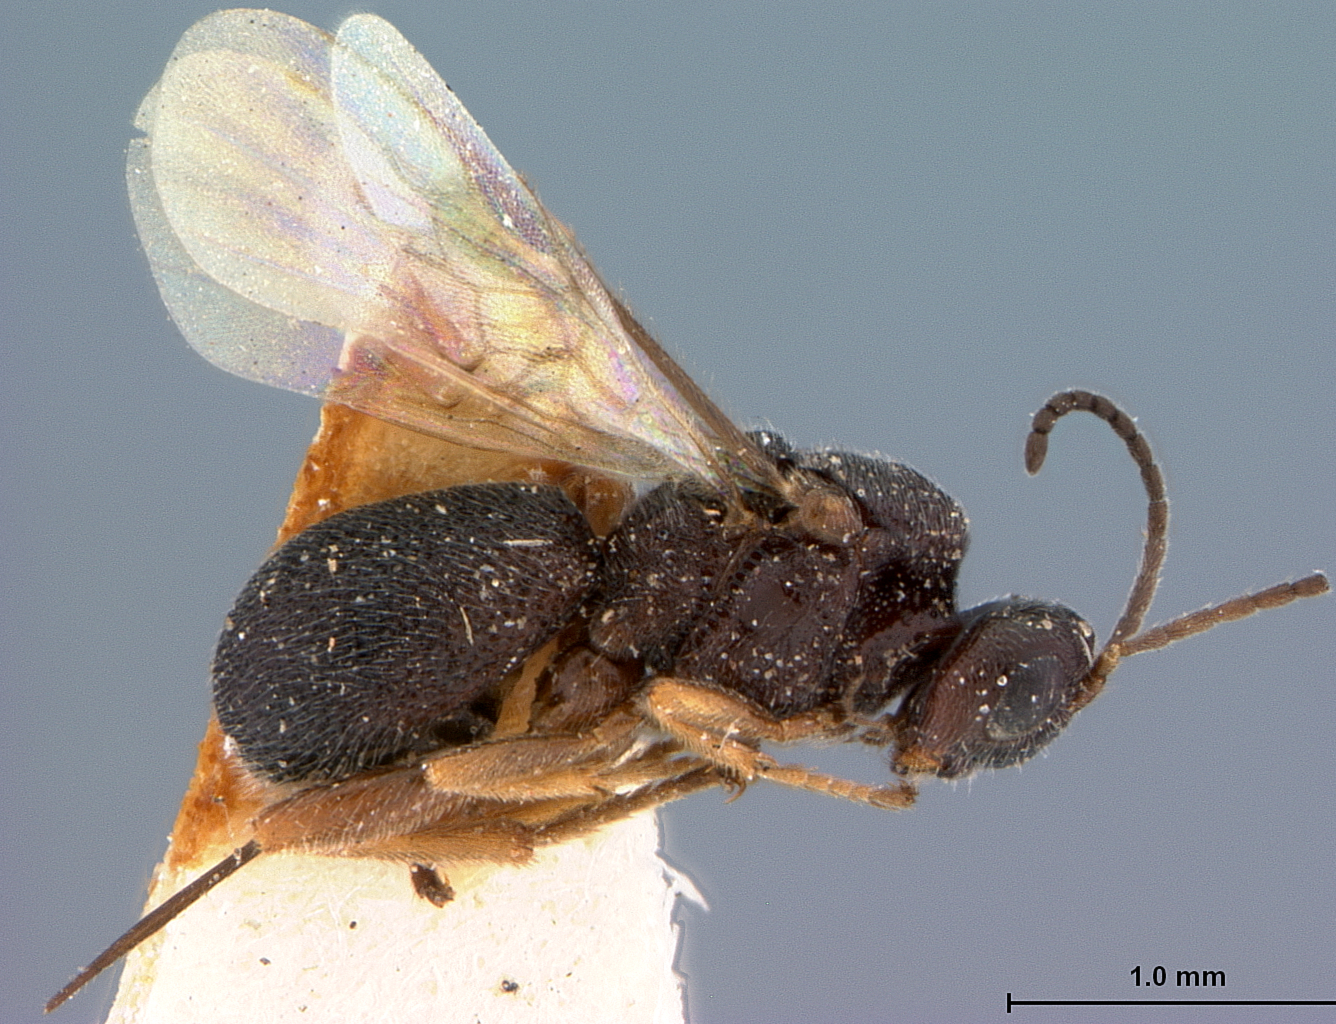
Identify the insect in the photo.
Urosigalphus neomexicanus
